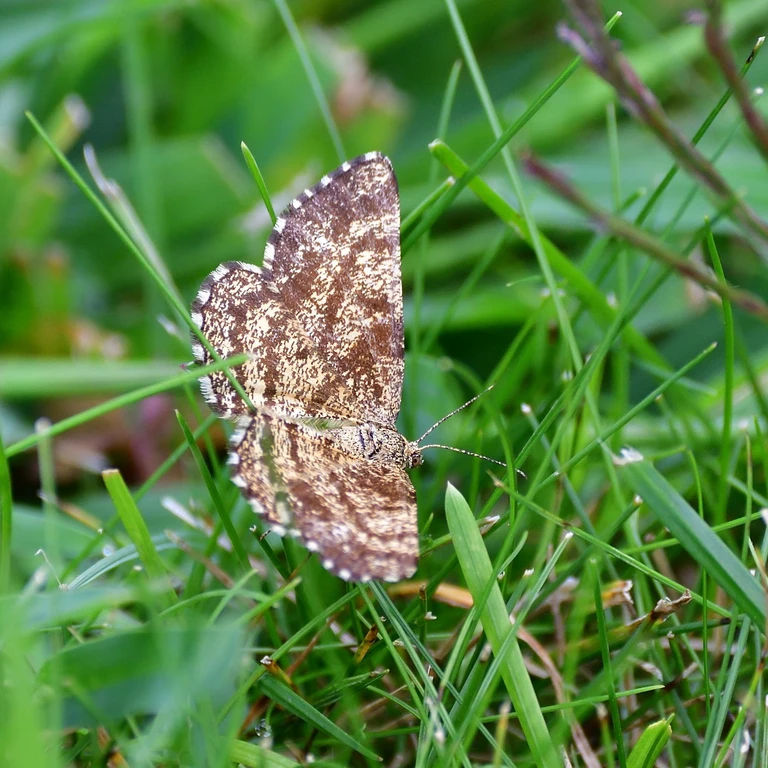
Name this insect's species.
Ematurga atomaria
